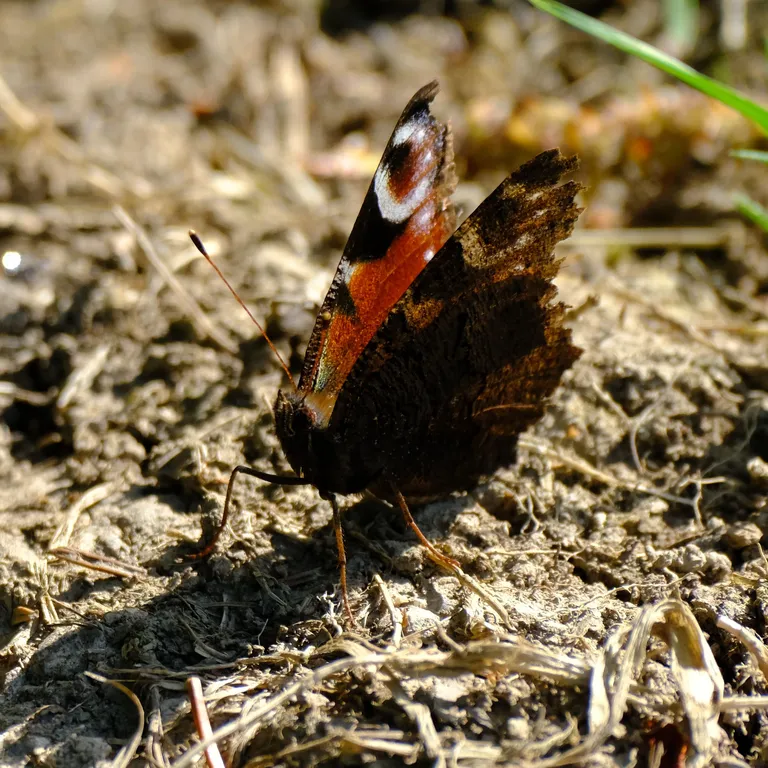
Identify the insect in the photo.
Aglais io
